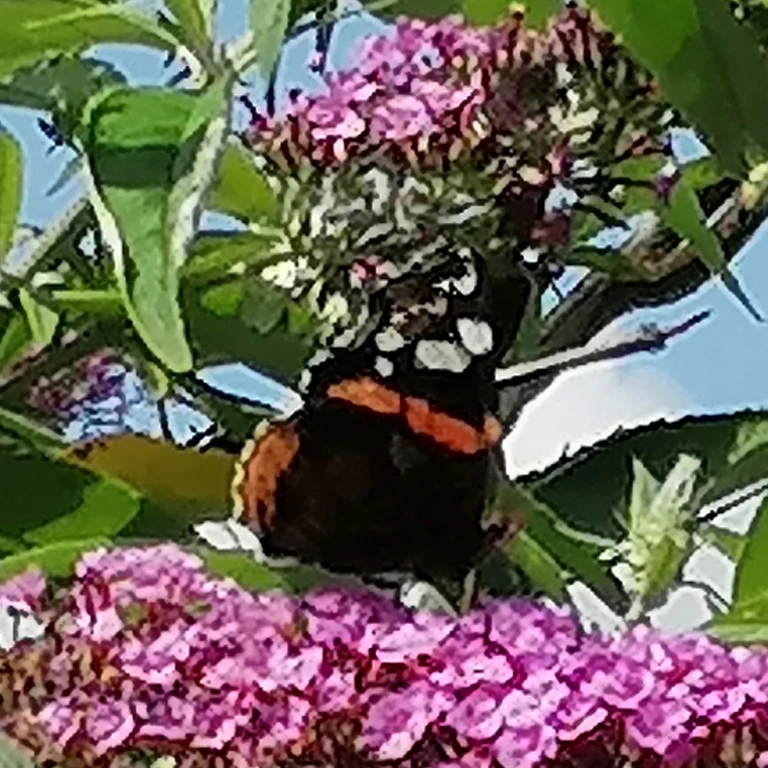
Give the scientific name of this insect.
Vanessa atalanta
